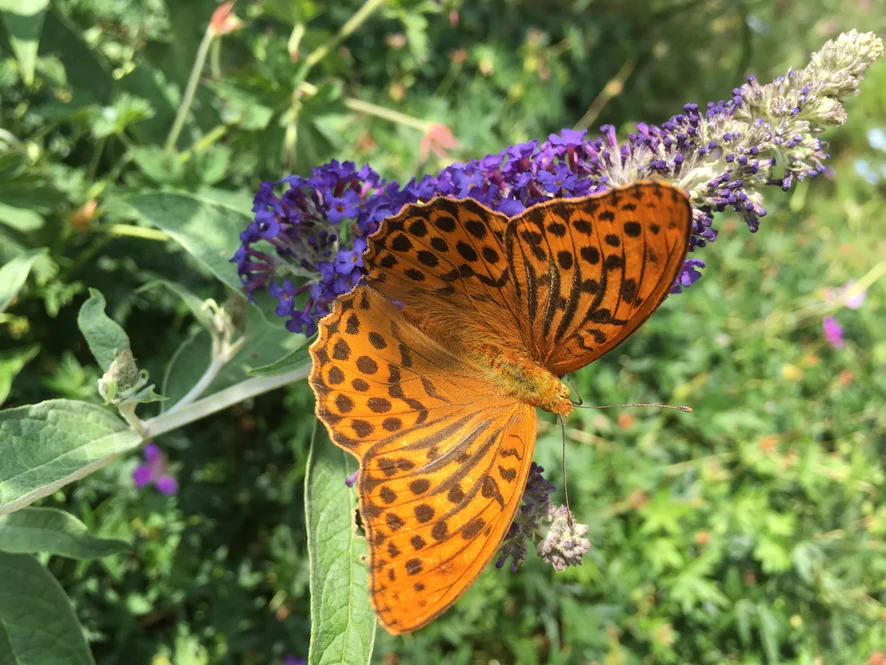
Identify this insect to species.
Argynnis paphia
